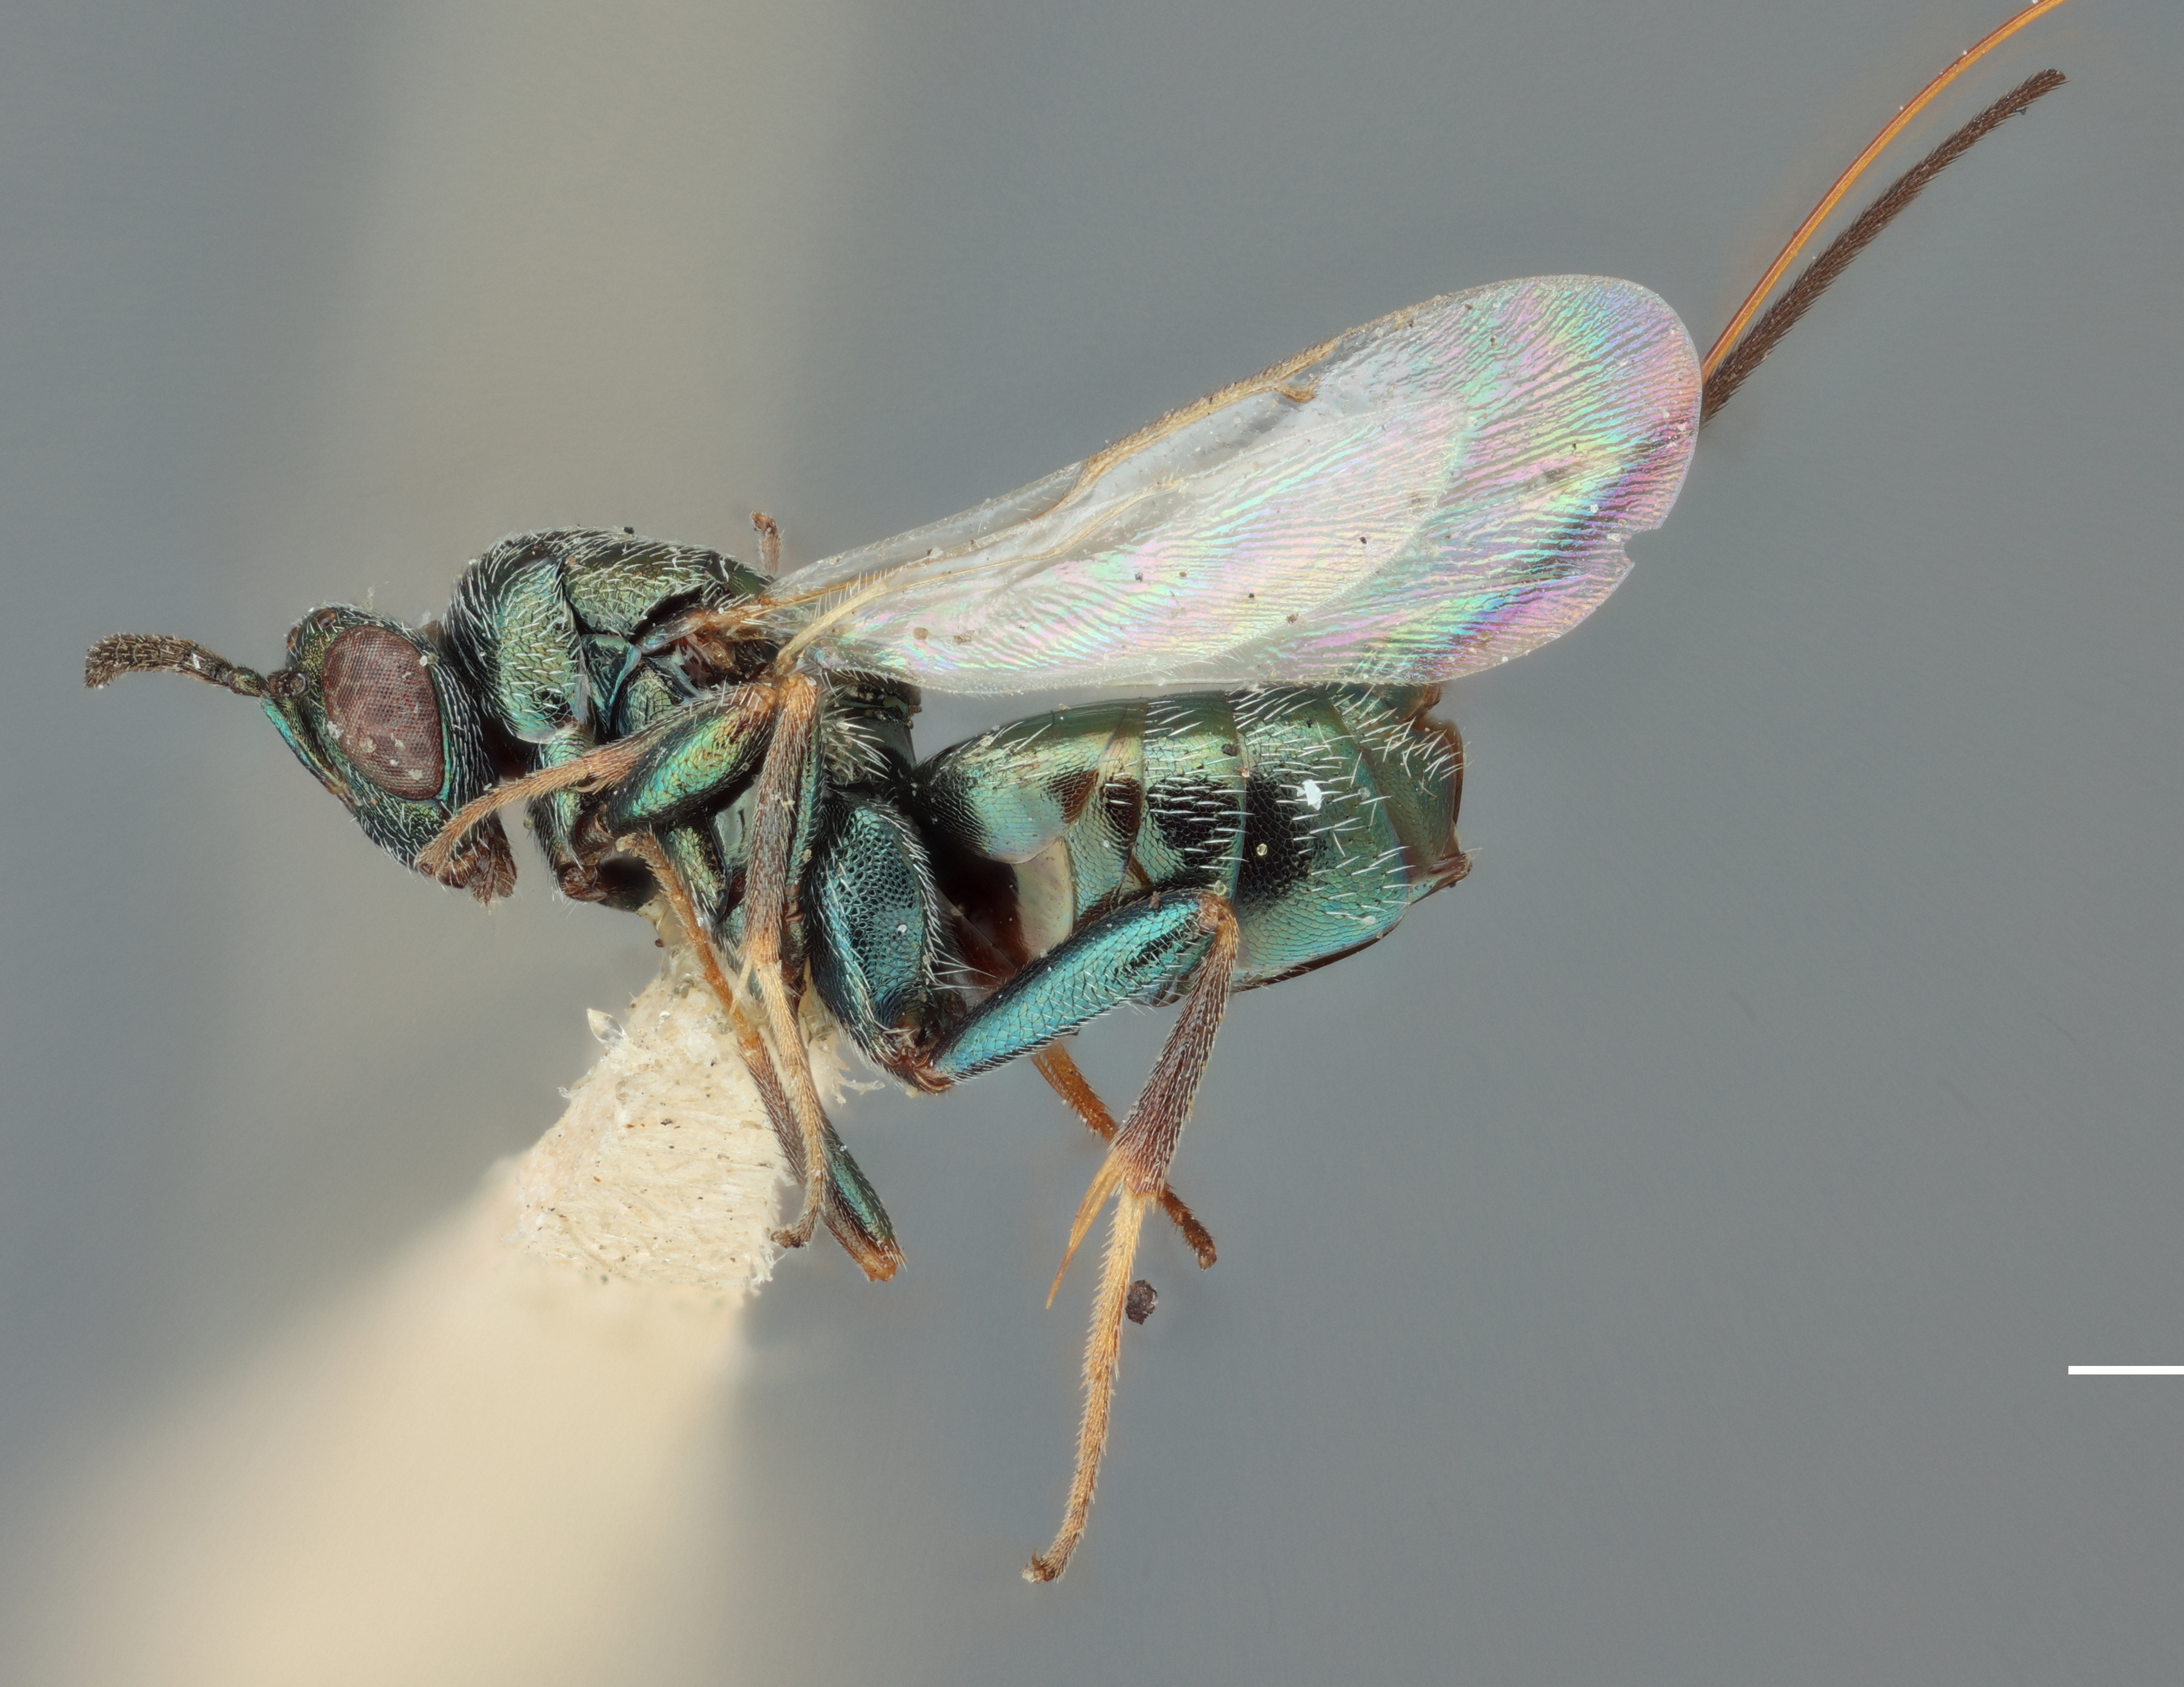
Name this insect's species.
Zaglyptonotus schwarzi
